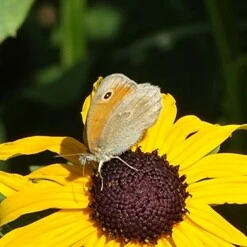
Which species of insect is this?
Coenonympha pamphilus
